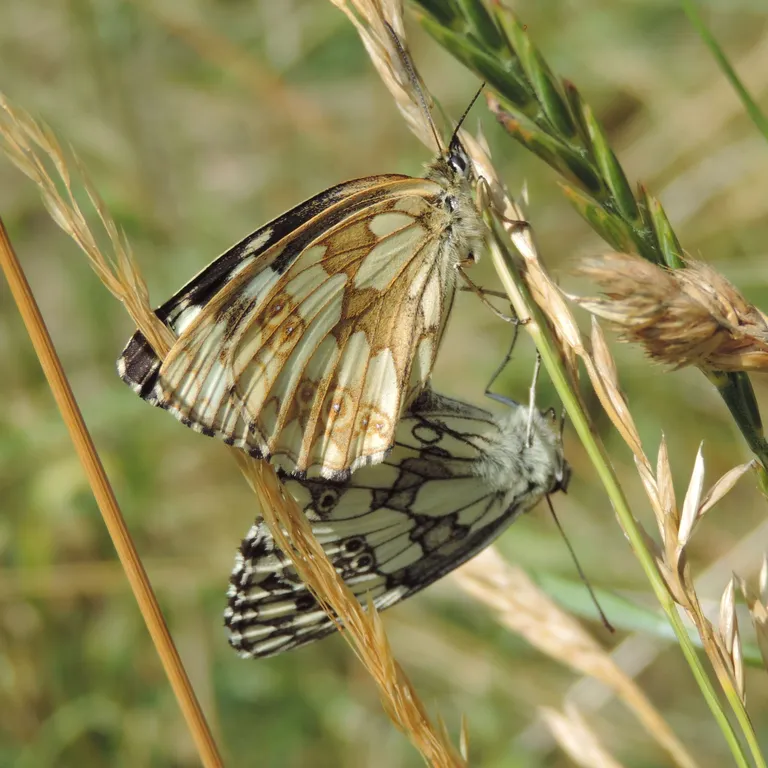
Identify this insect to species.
Melanargia galathea
